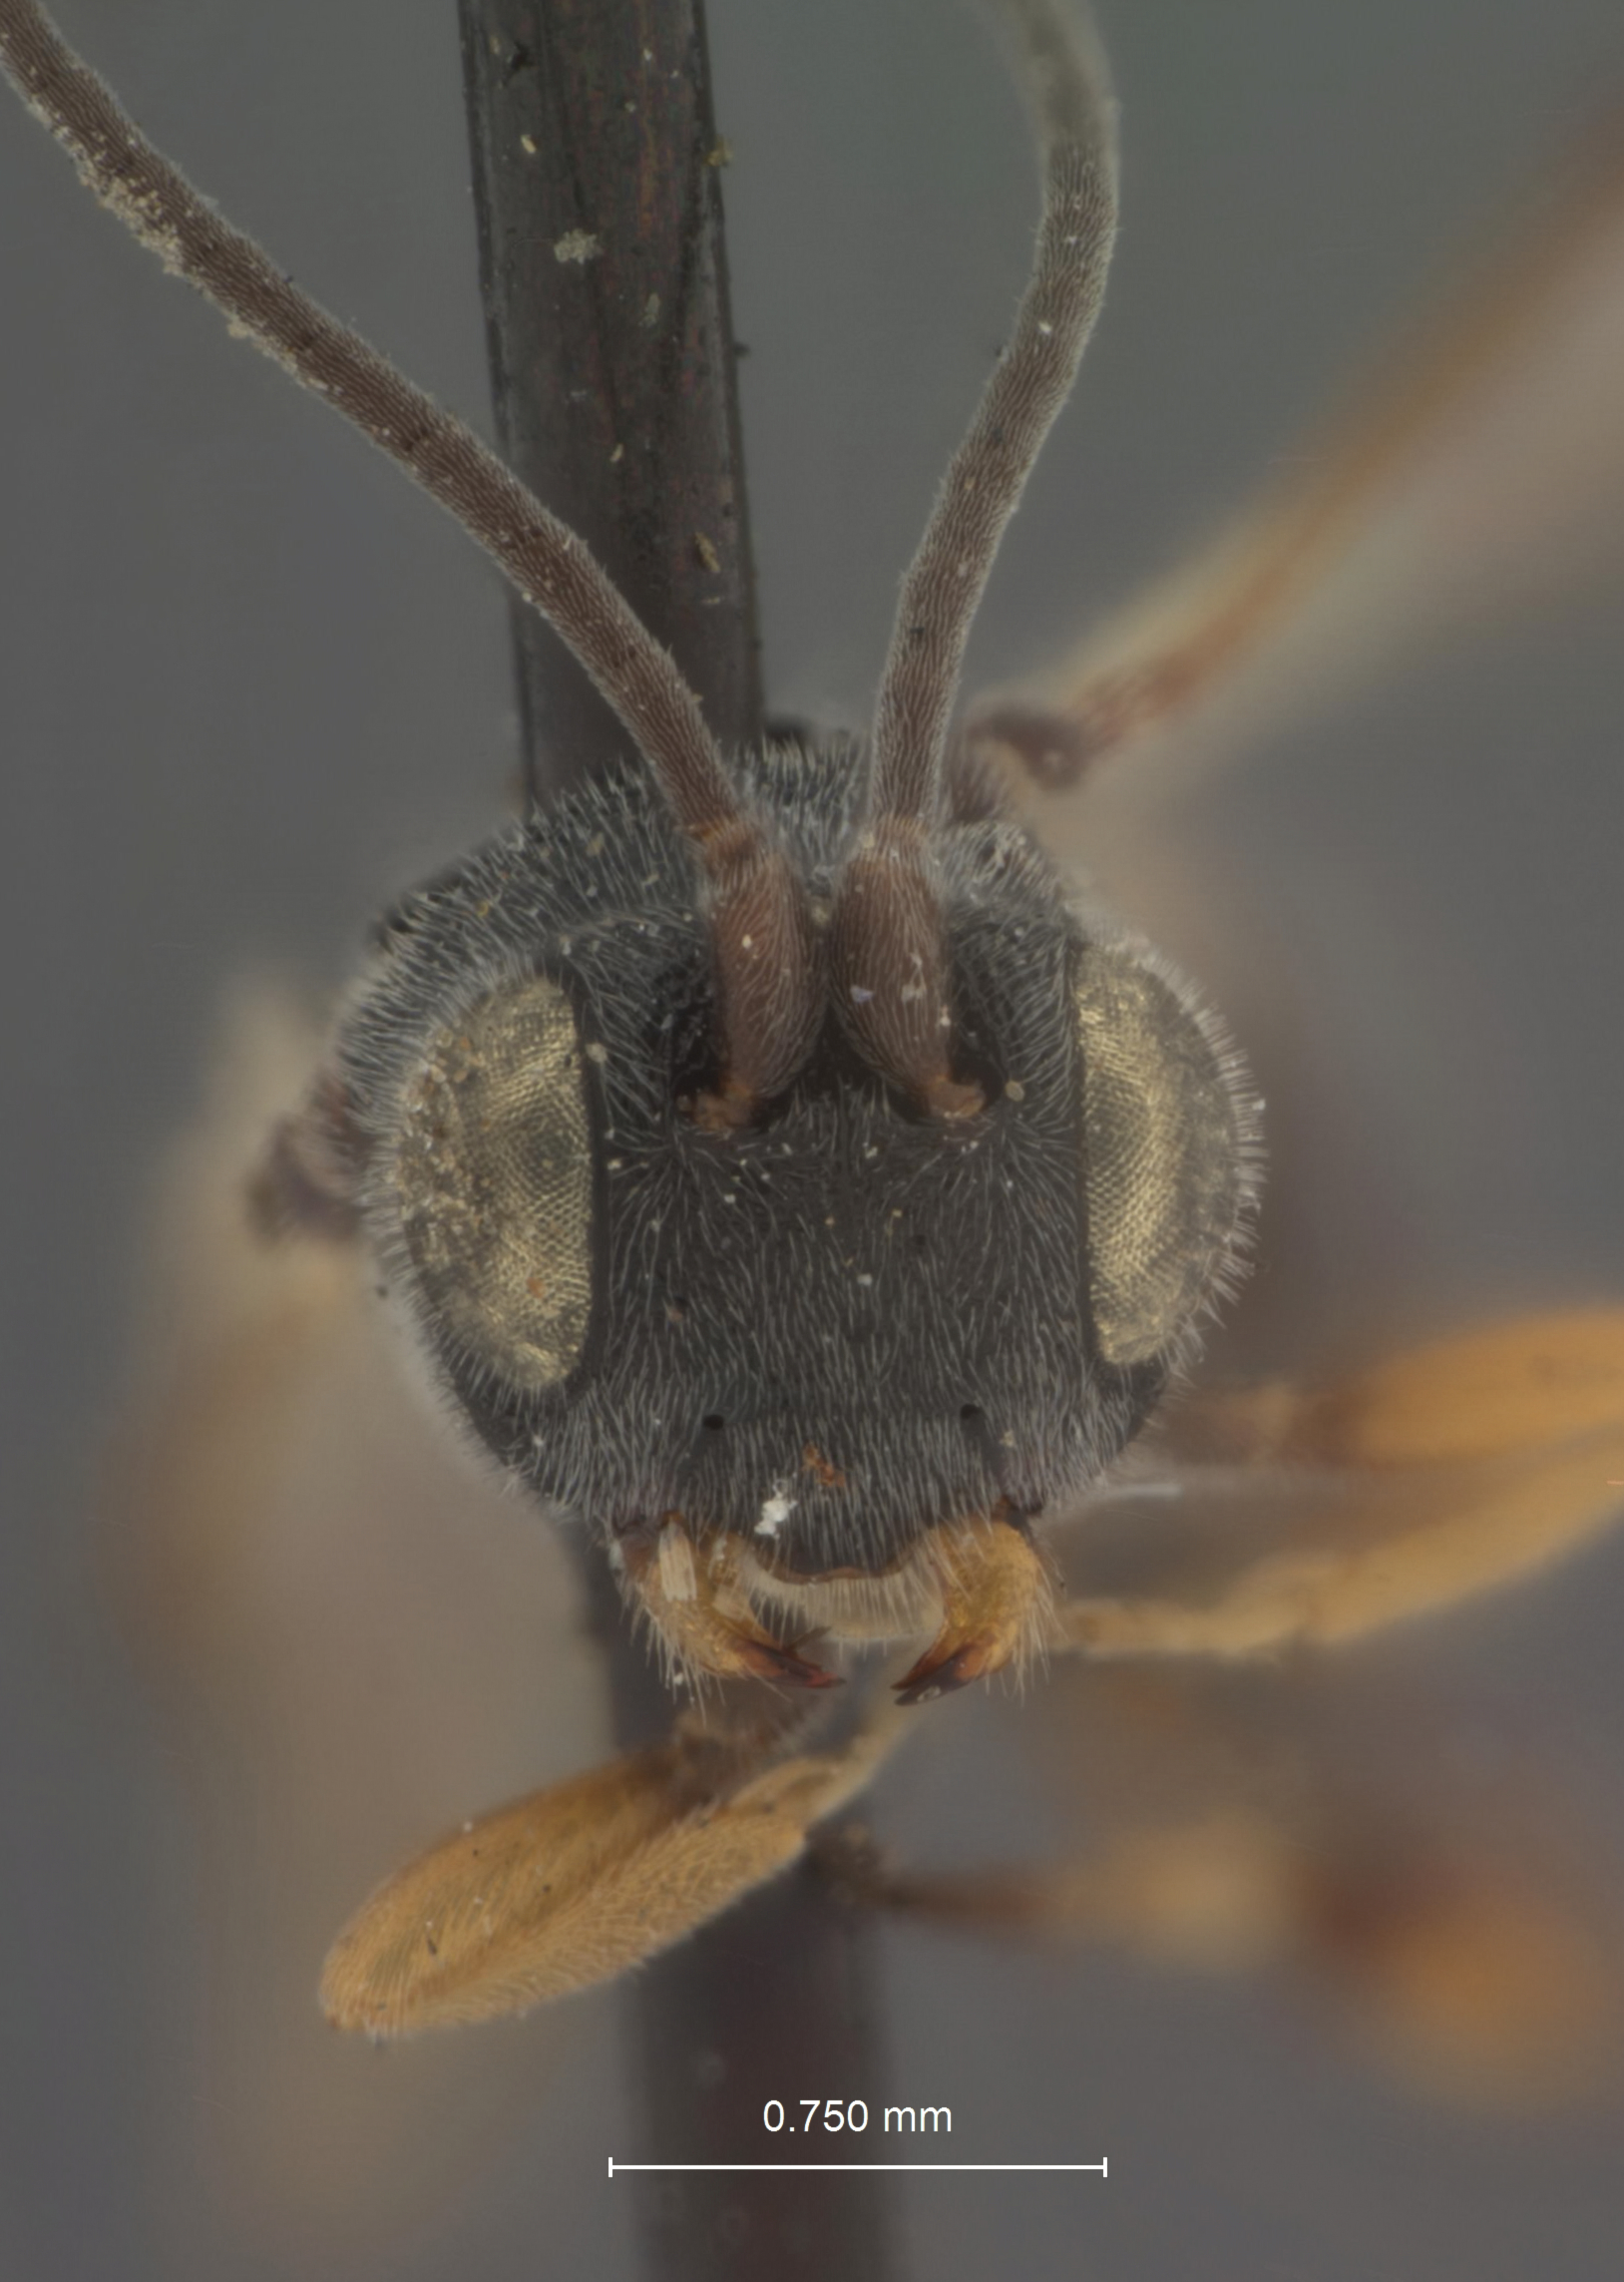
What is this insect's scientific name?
Chelonus mysticorum
